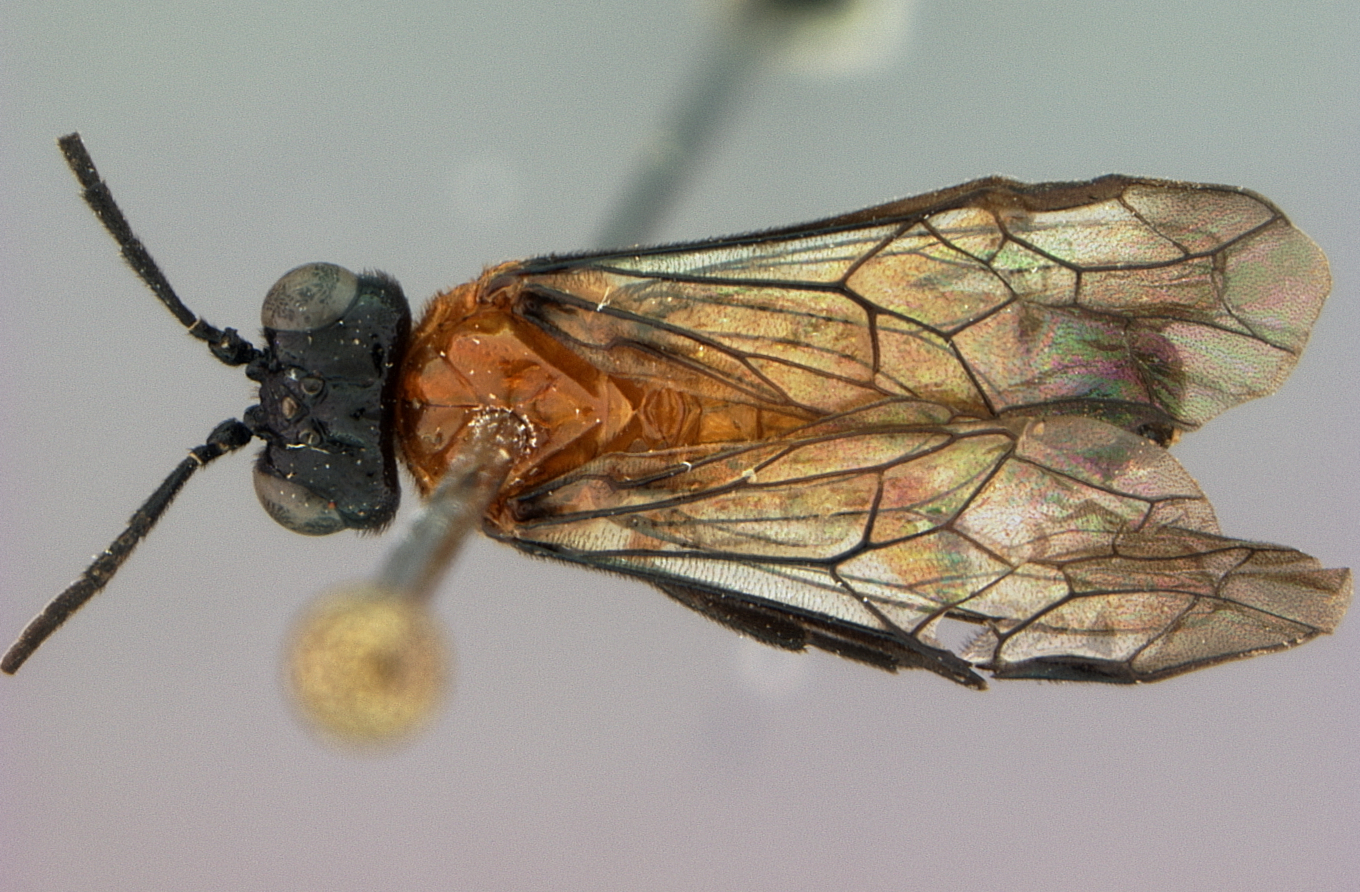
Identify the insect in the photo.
Probleta nicklei
